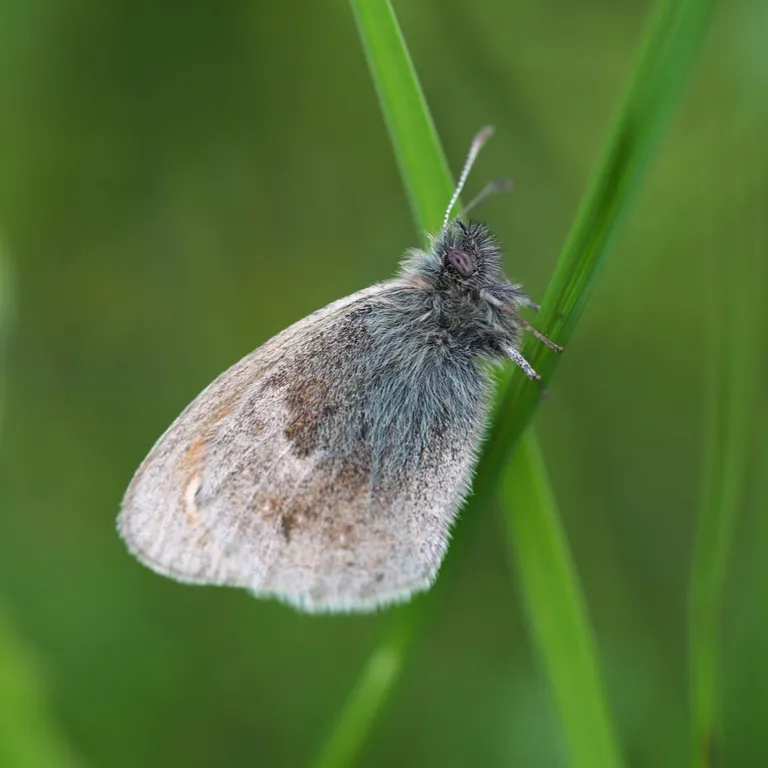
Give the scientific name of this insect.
Coenonympha pamphilus
